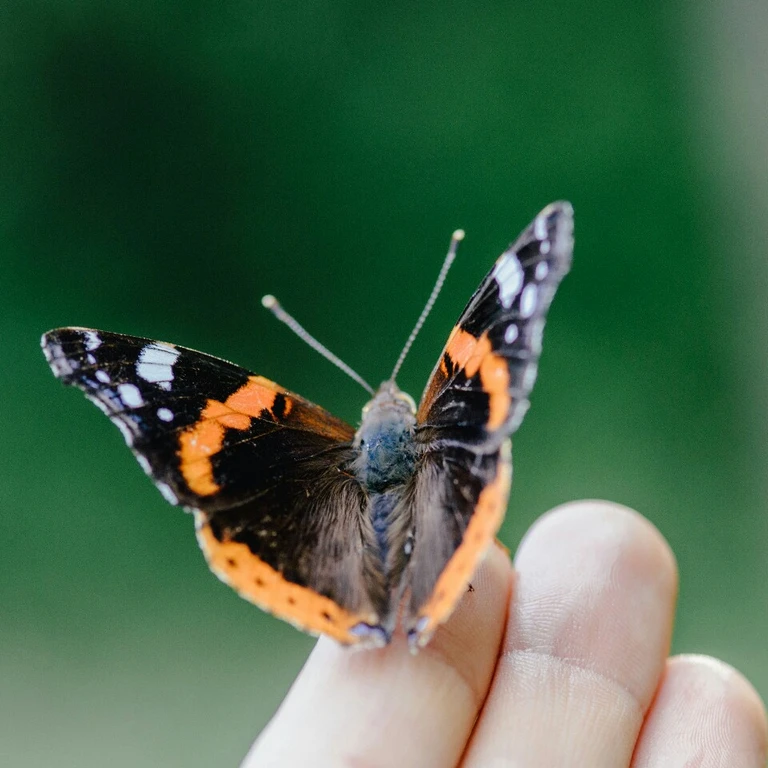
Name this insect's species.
Vanessa atalanta
